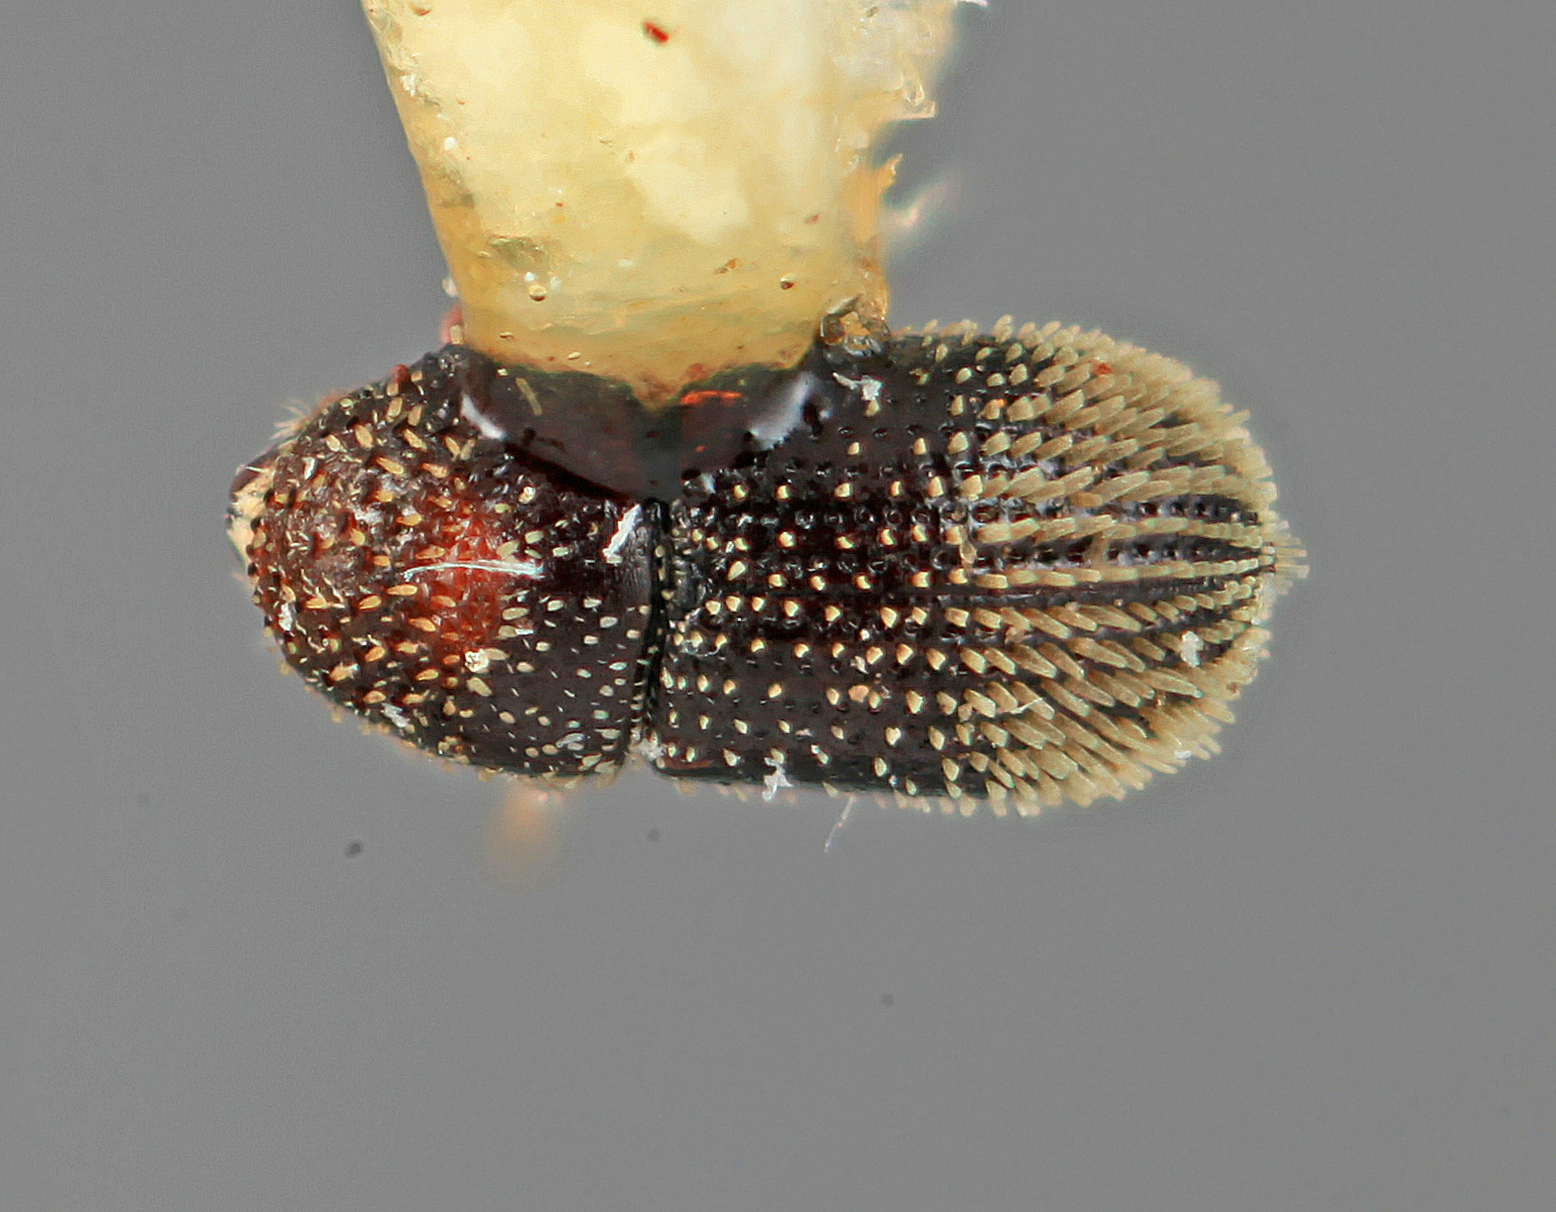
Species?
Pseudothysanoes viscicolens
